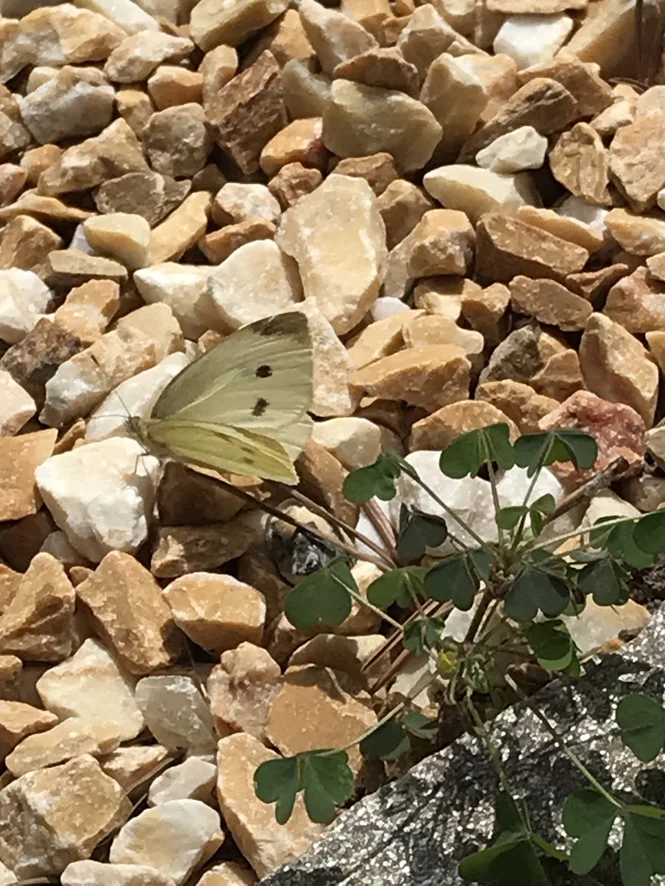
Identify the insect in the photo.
Pieris rapae
